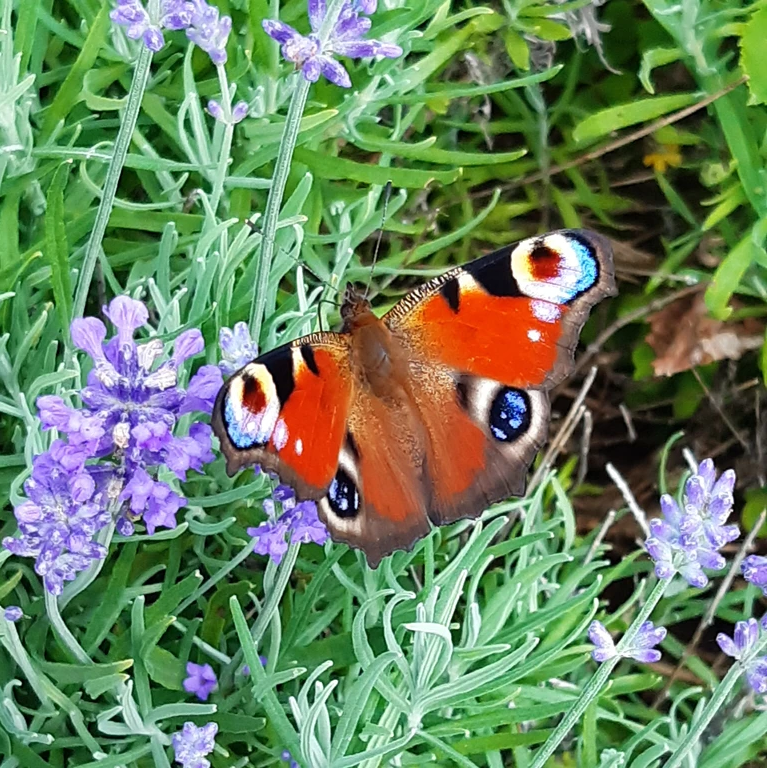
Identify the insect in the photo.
Aglais io
